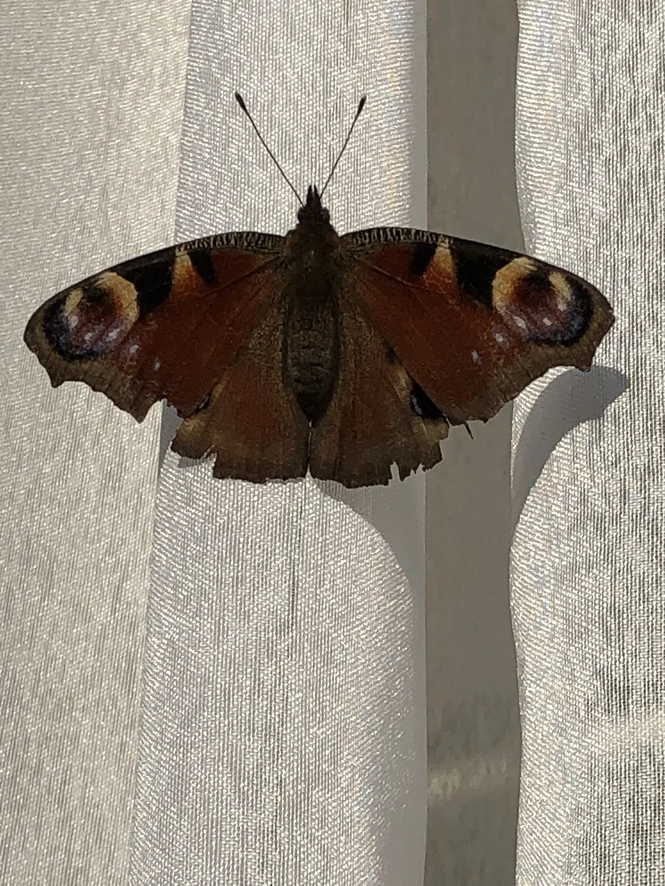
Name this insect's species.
Aglais io
